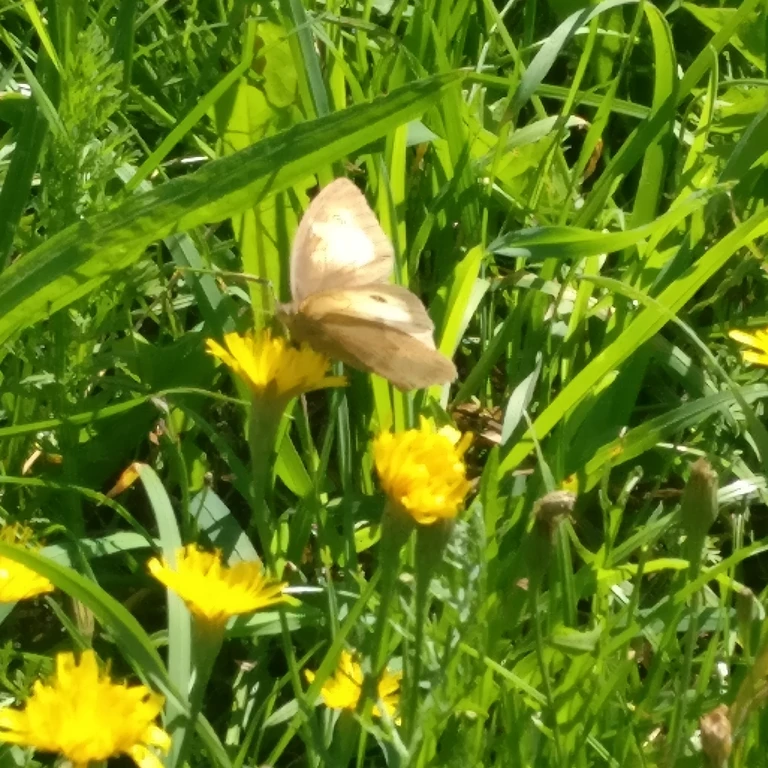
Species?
Maniola jurtina
